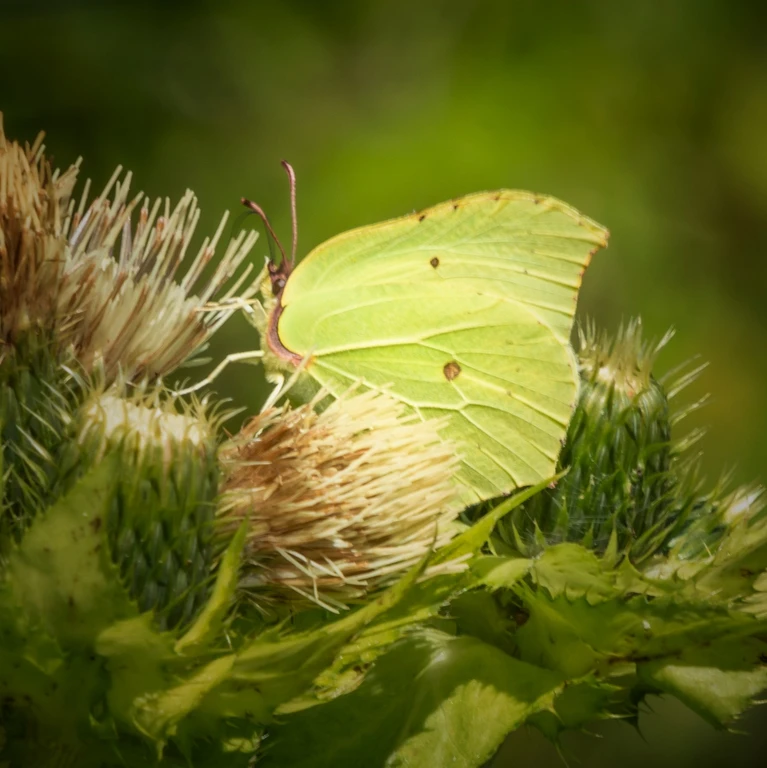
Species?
Gonepteryx rhamni
